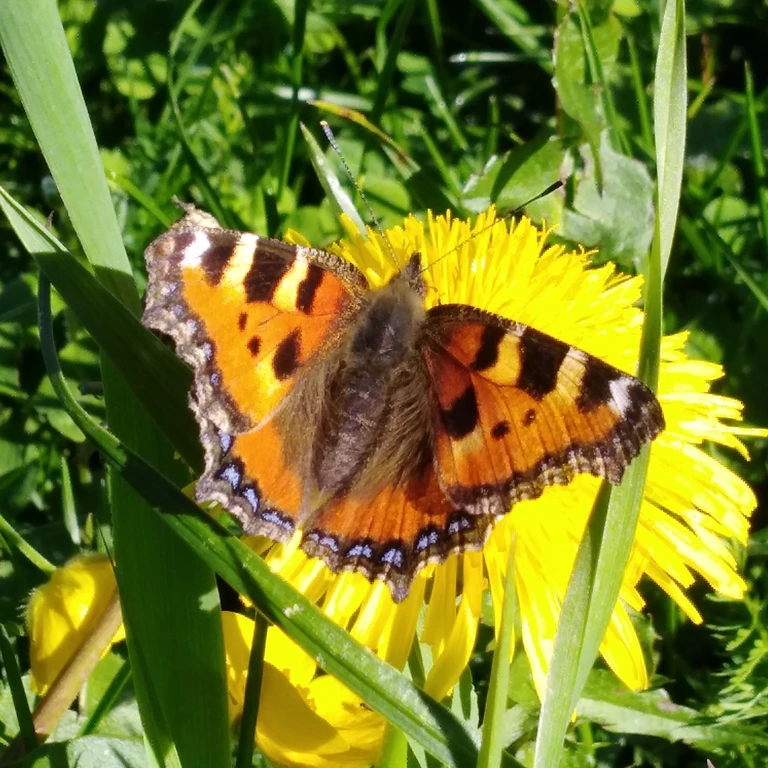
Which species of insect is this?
Aglais urticae
